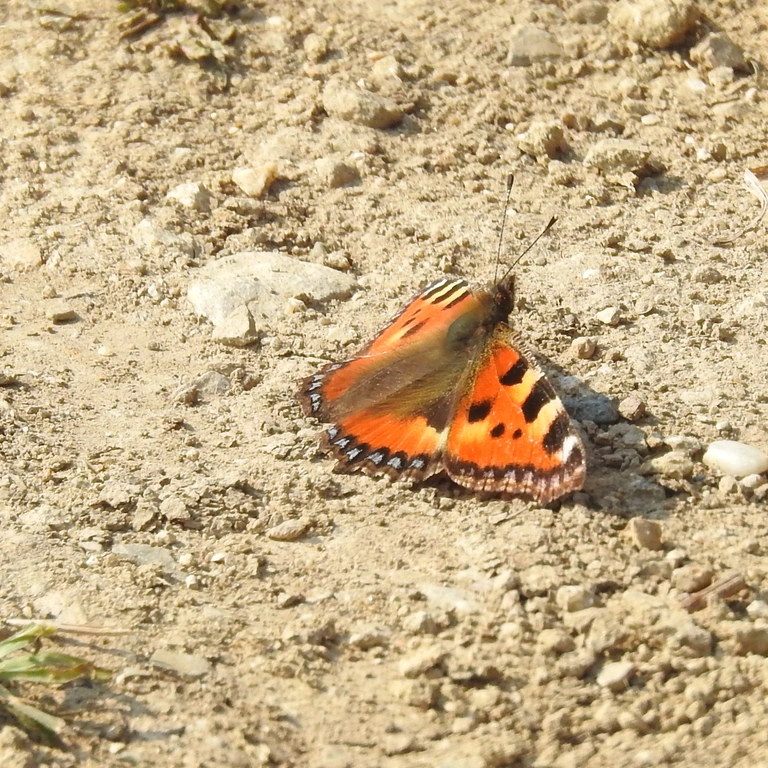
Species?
Aglais urticae
